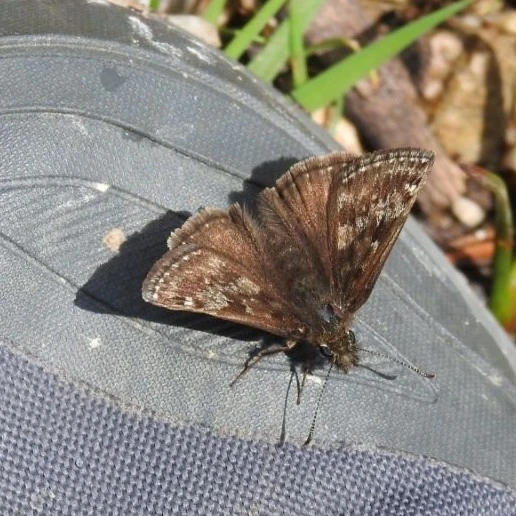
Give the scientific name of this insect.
Erynnis tages
